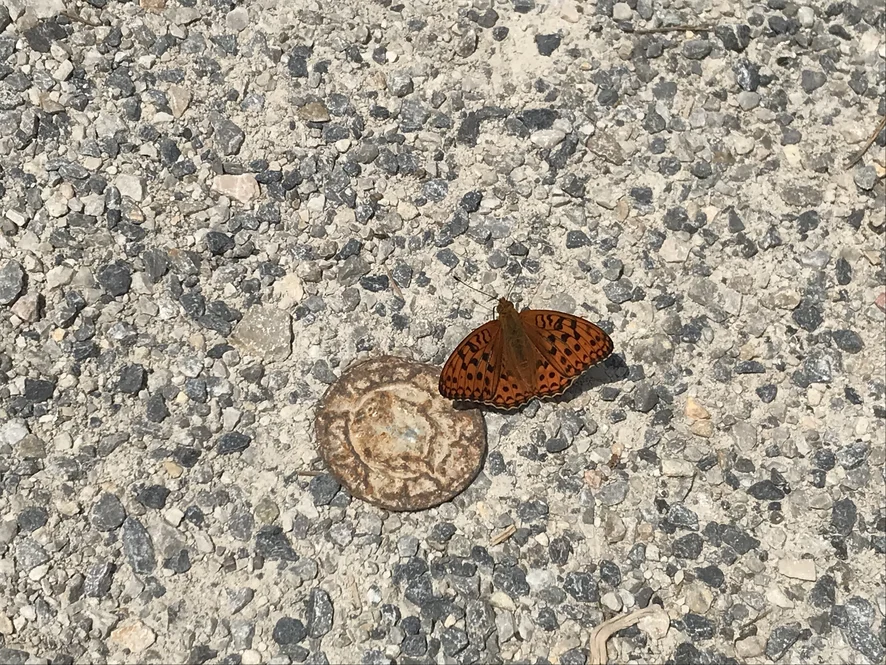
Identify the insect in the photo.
Fabriciana adippe
